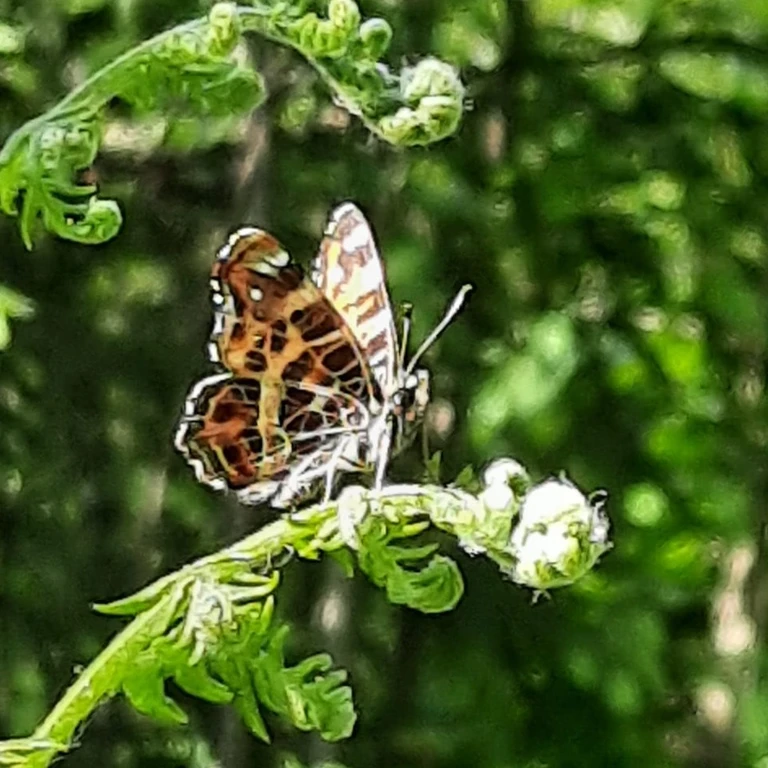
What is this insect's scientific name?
Araschnia levana
